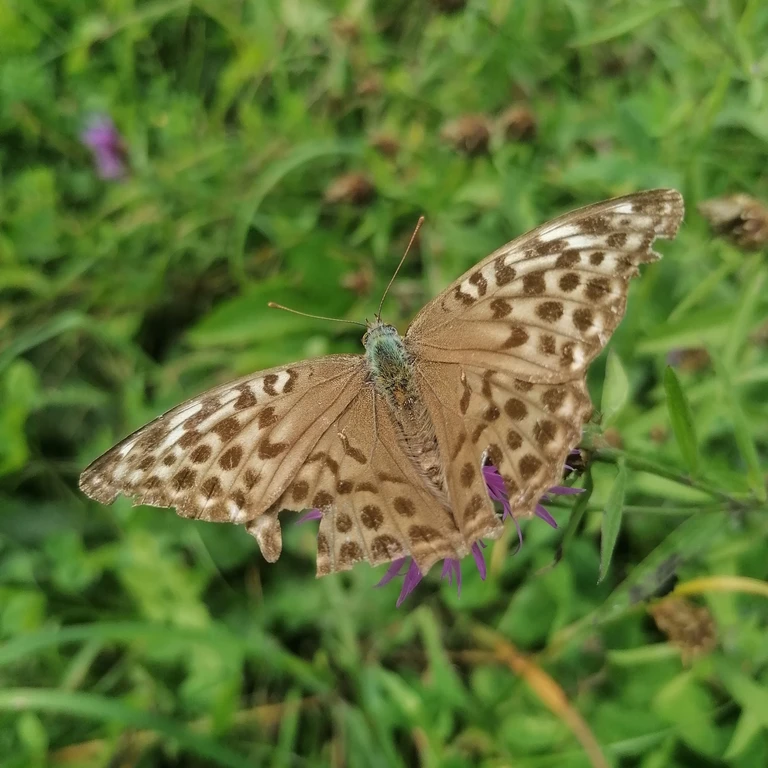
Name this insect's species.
Argynnis paphia
